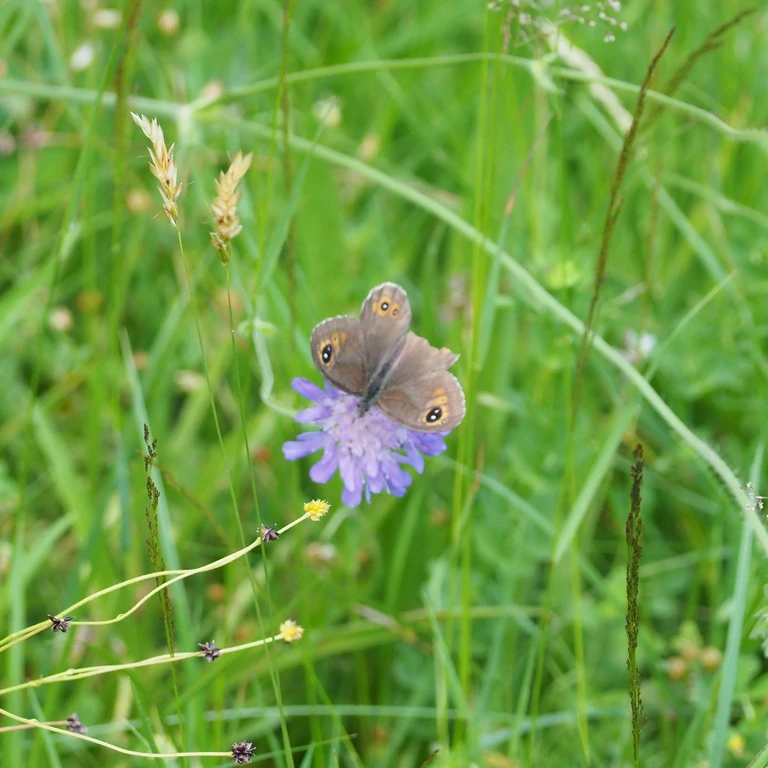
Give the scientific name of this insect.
Lasiommata maera (also Pararge maera)
